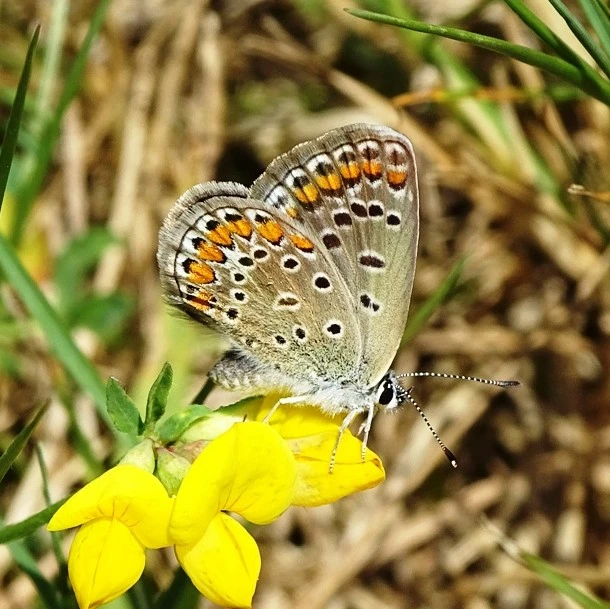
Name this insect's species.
Polyommatus icarus
